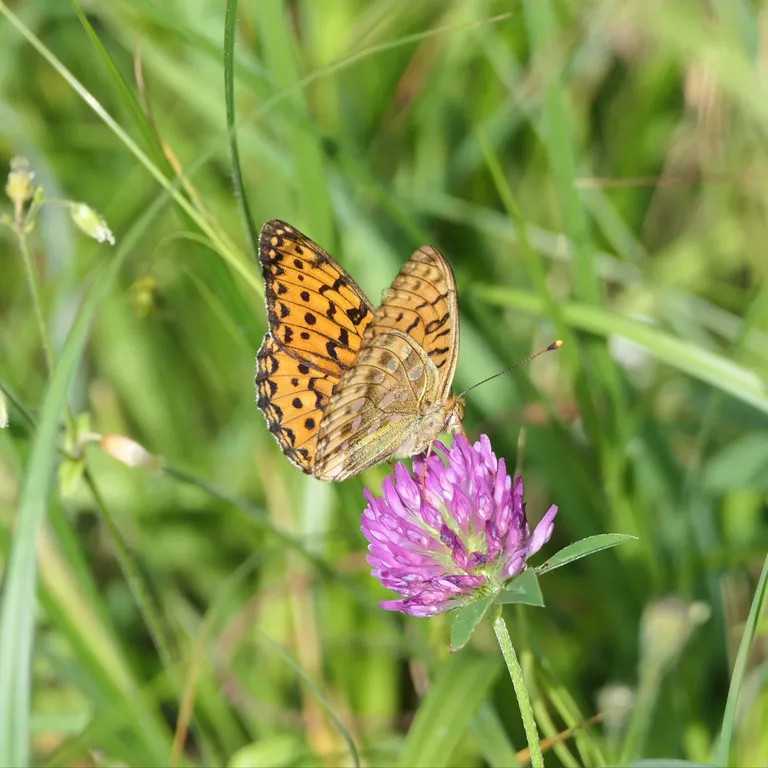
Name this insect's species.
Speyeria aglaja
